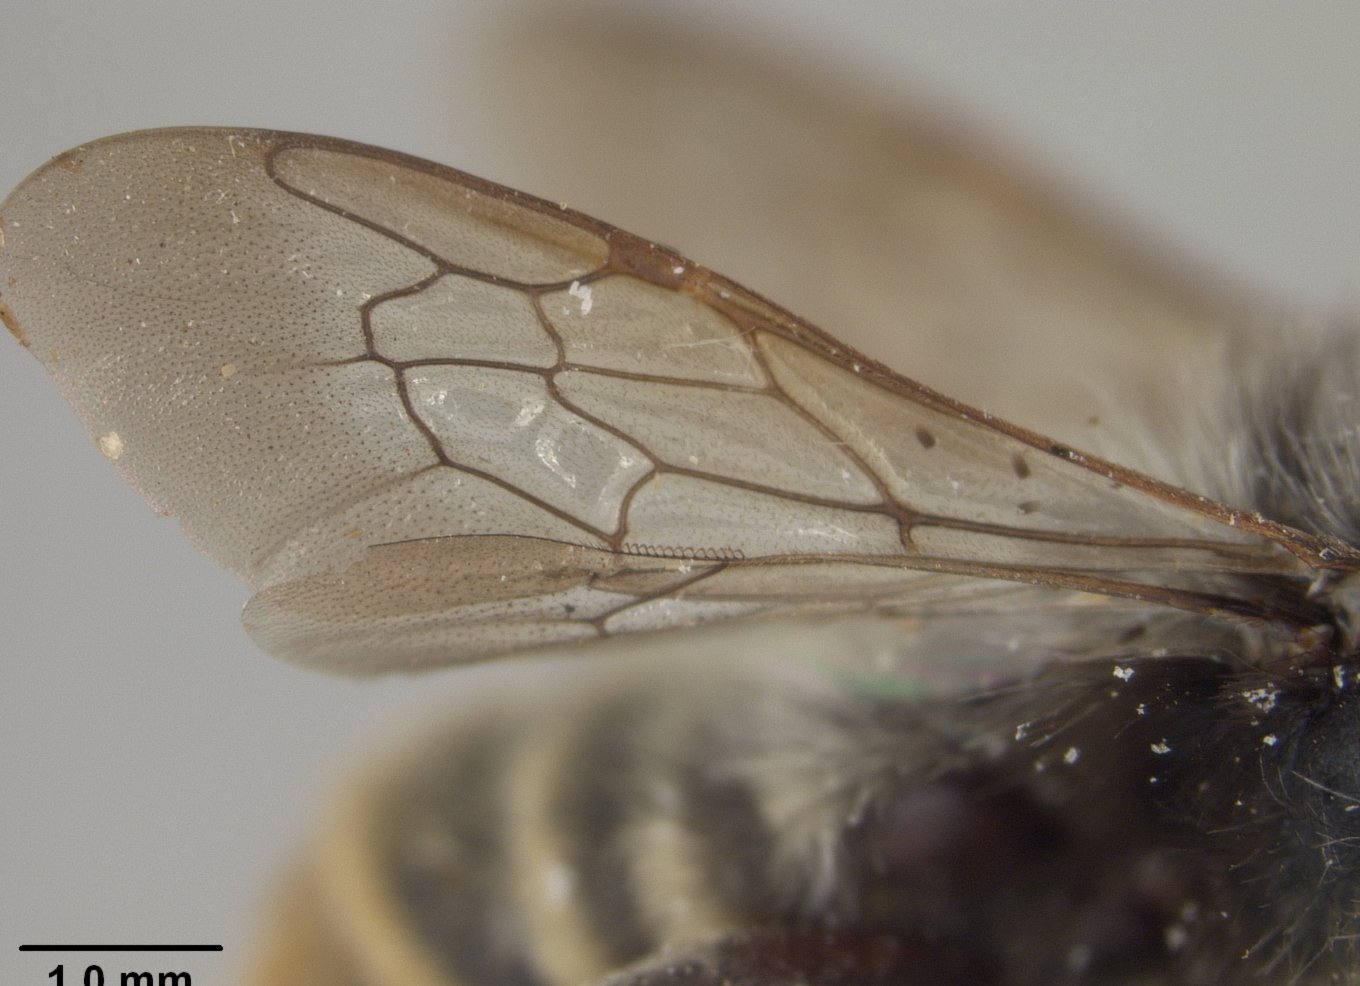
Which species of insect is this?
Megachile bruneriella
